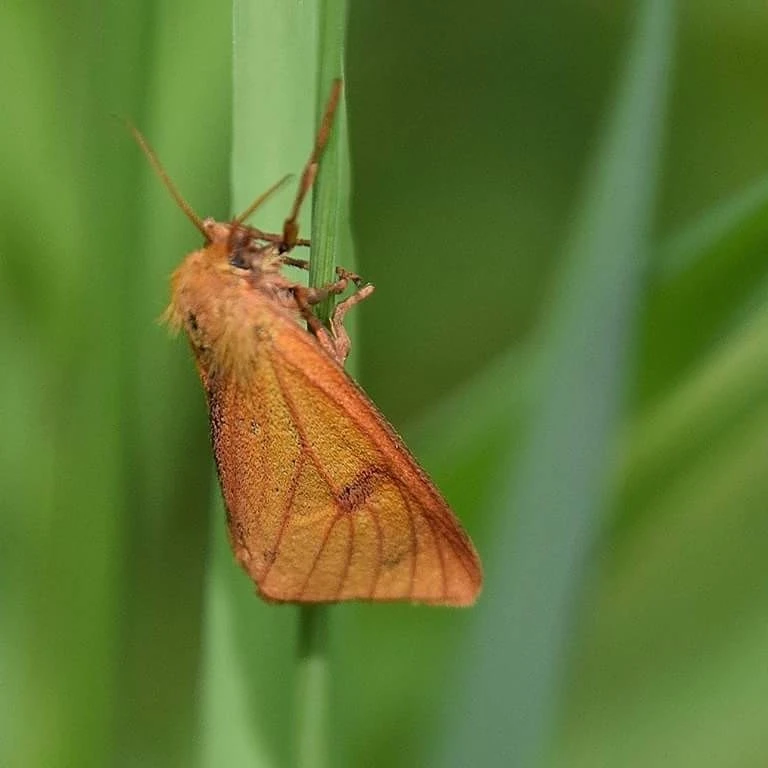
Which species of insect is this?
Diacrisia sannio
